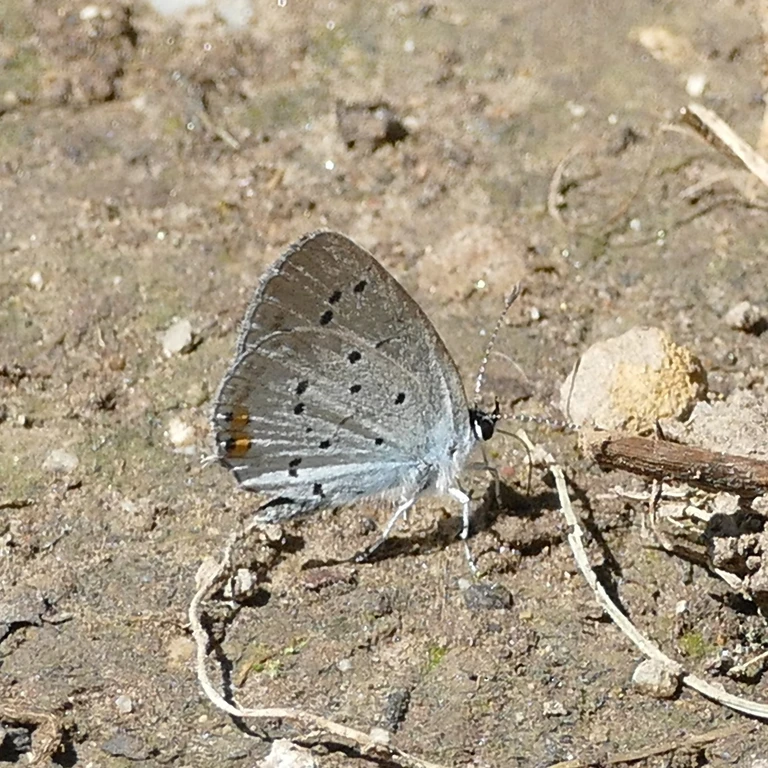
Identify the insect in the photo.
Cupido argiades (also Elkalyce argiades)
